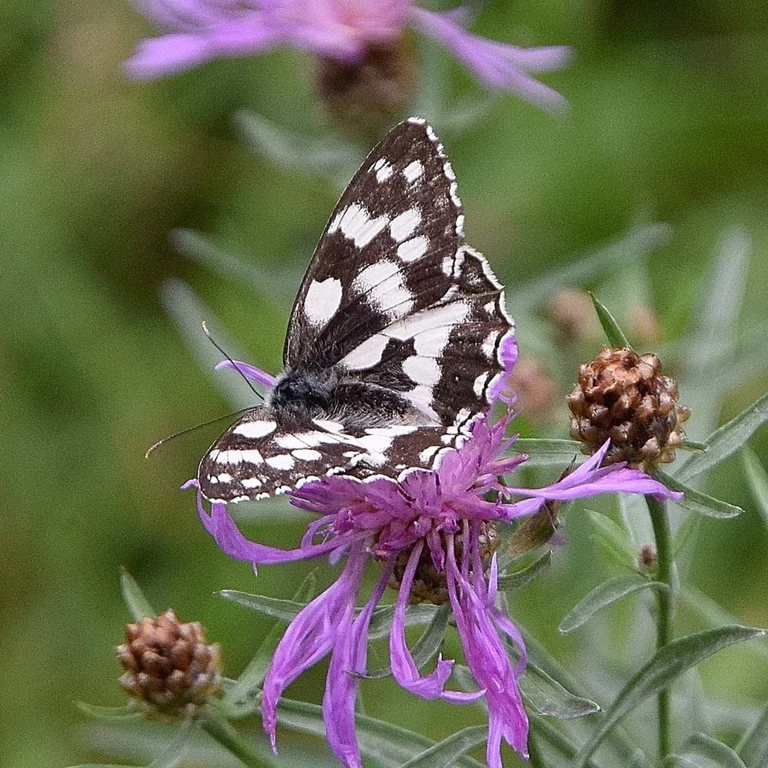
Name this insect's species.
Melanargia galathea
